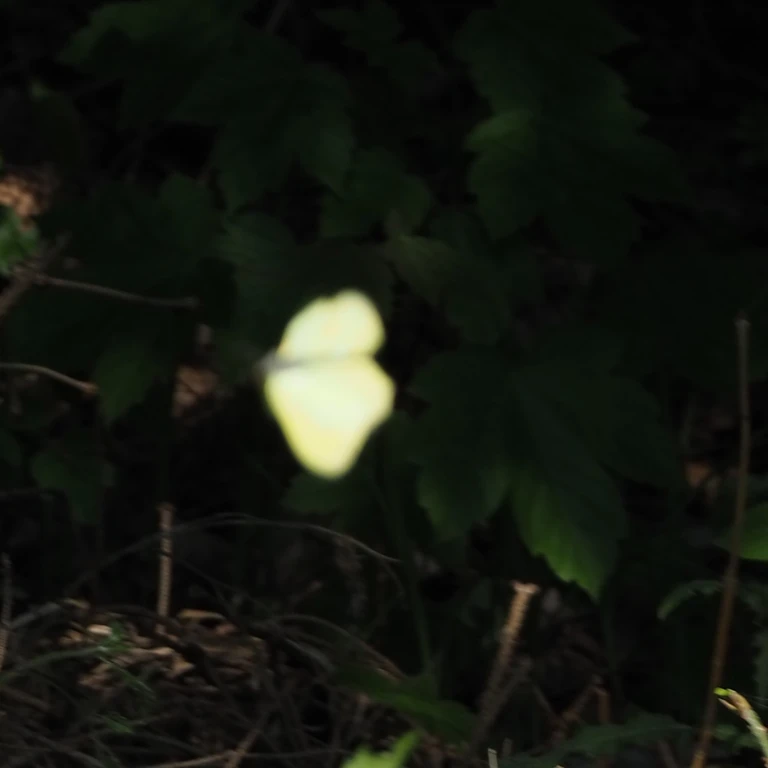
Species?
Gonepteryx rhamni
